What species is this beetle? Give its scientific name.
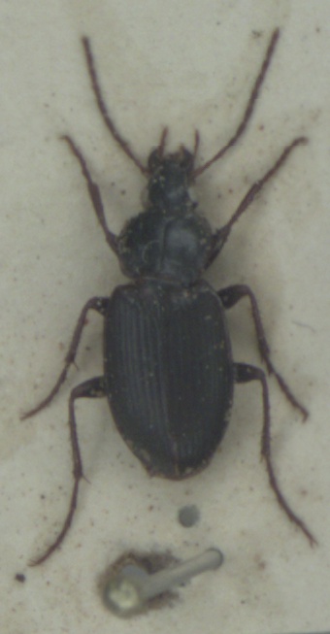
Calathus rotundicollis
